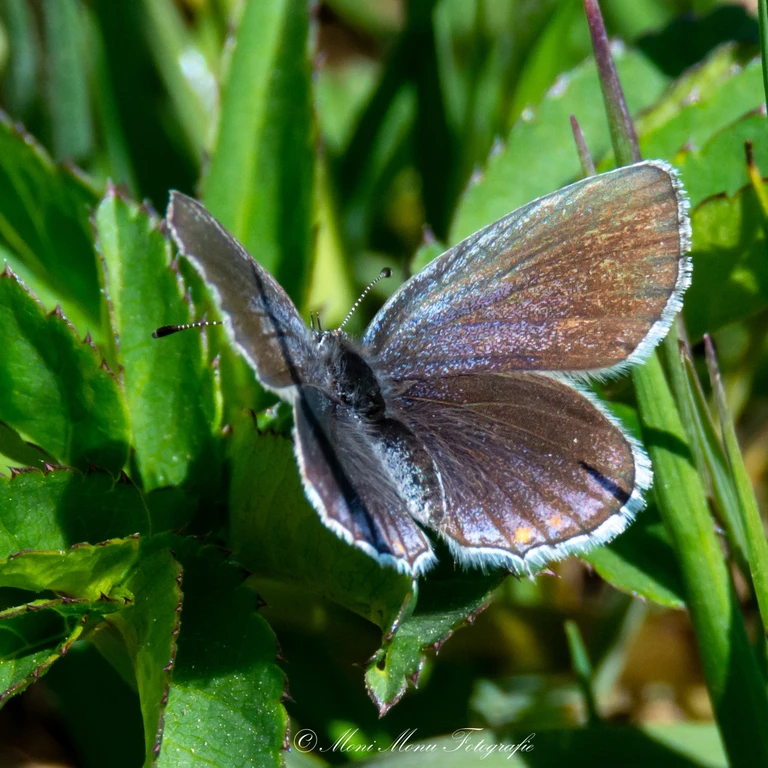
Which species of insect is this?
Cupido argiades (also Elkalyce argiades)
